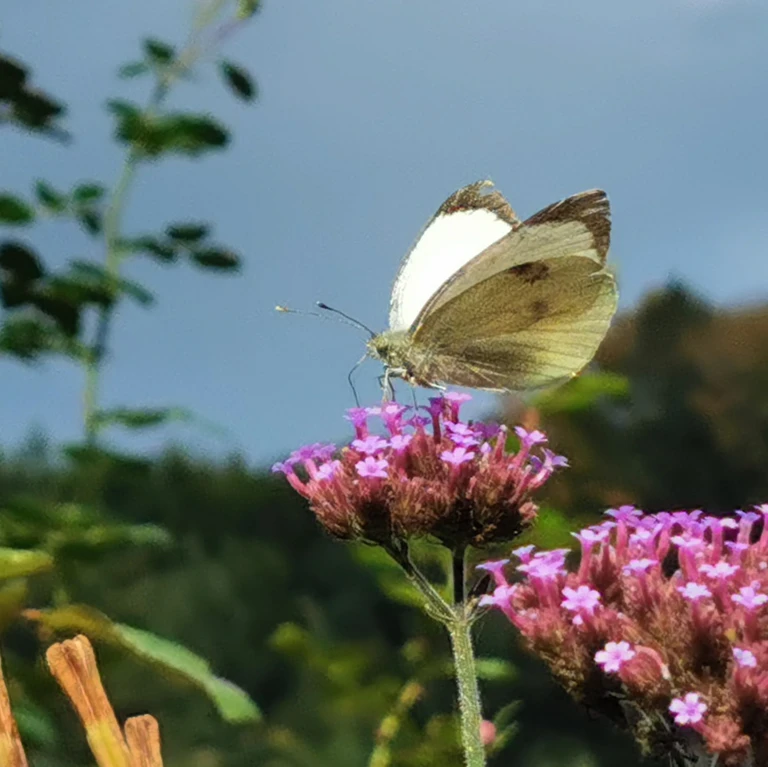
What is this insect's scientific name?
Pieris brassicae
